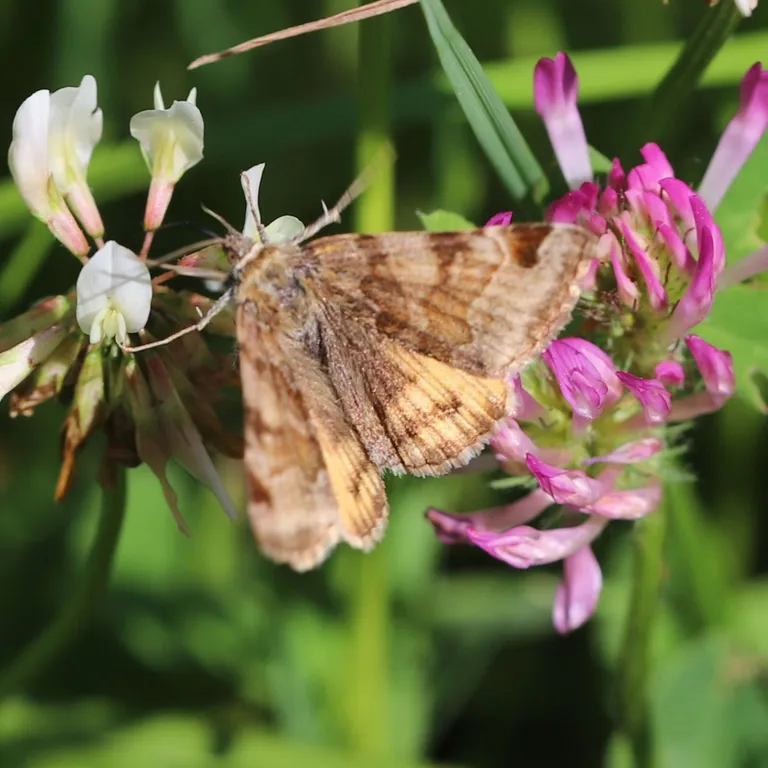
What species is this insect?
Euclidia glyphica
